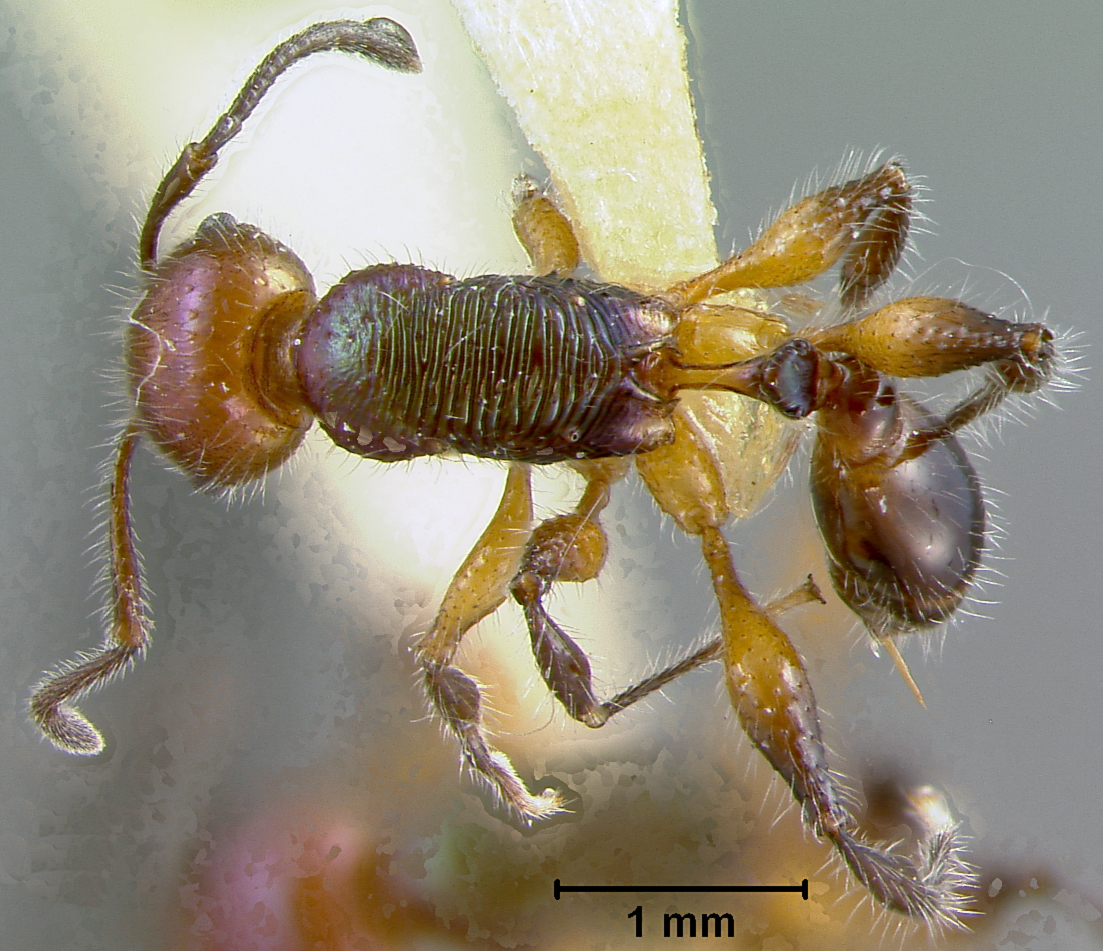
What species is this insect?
Macromischa darlingtoni
